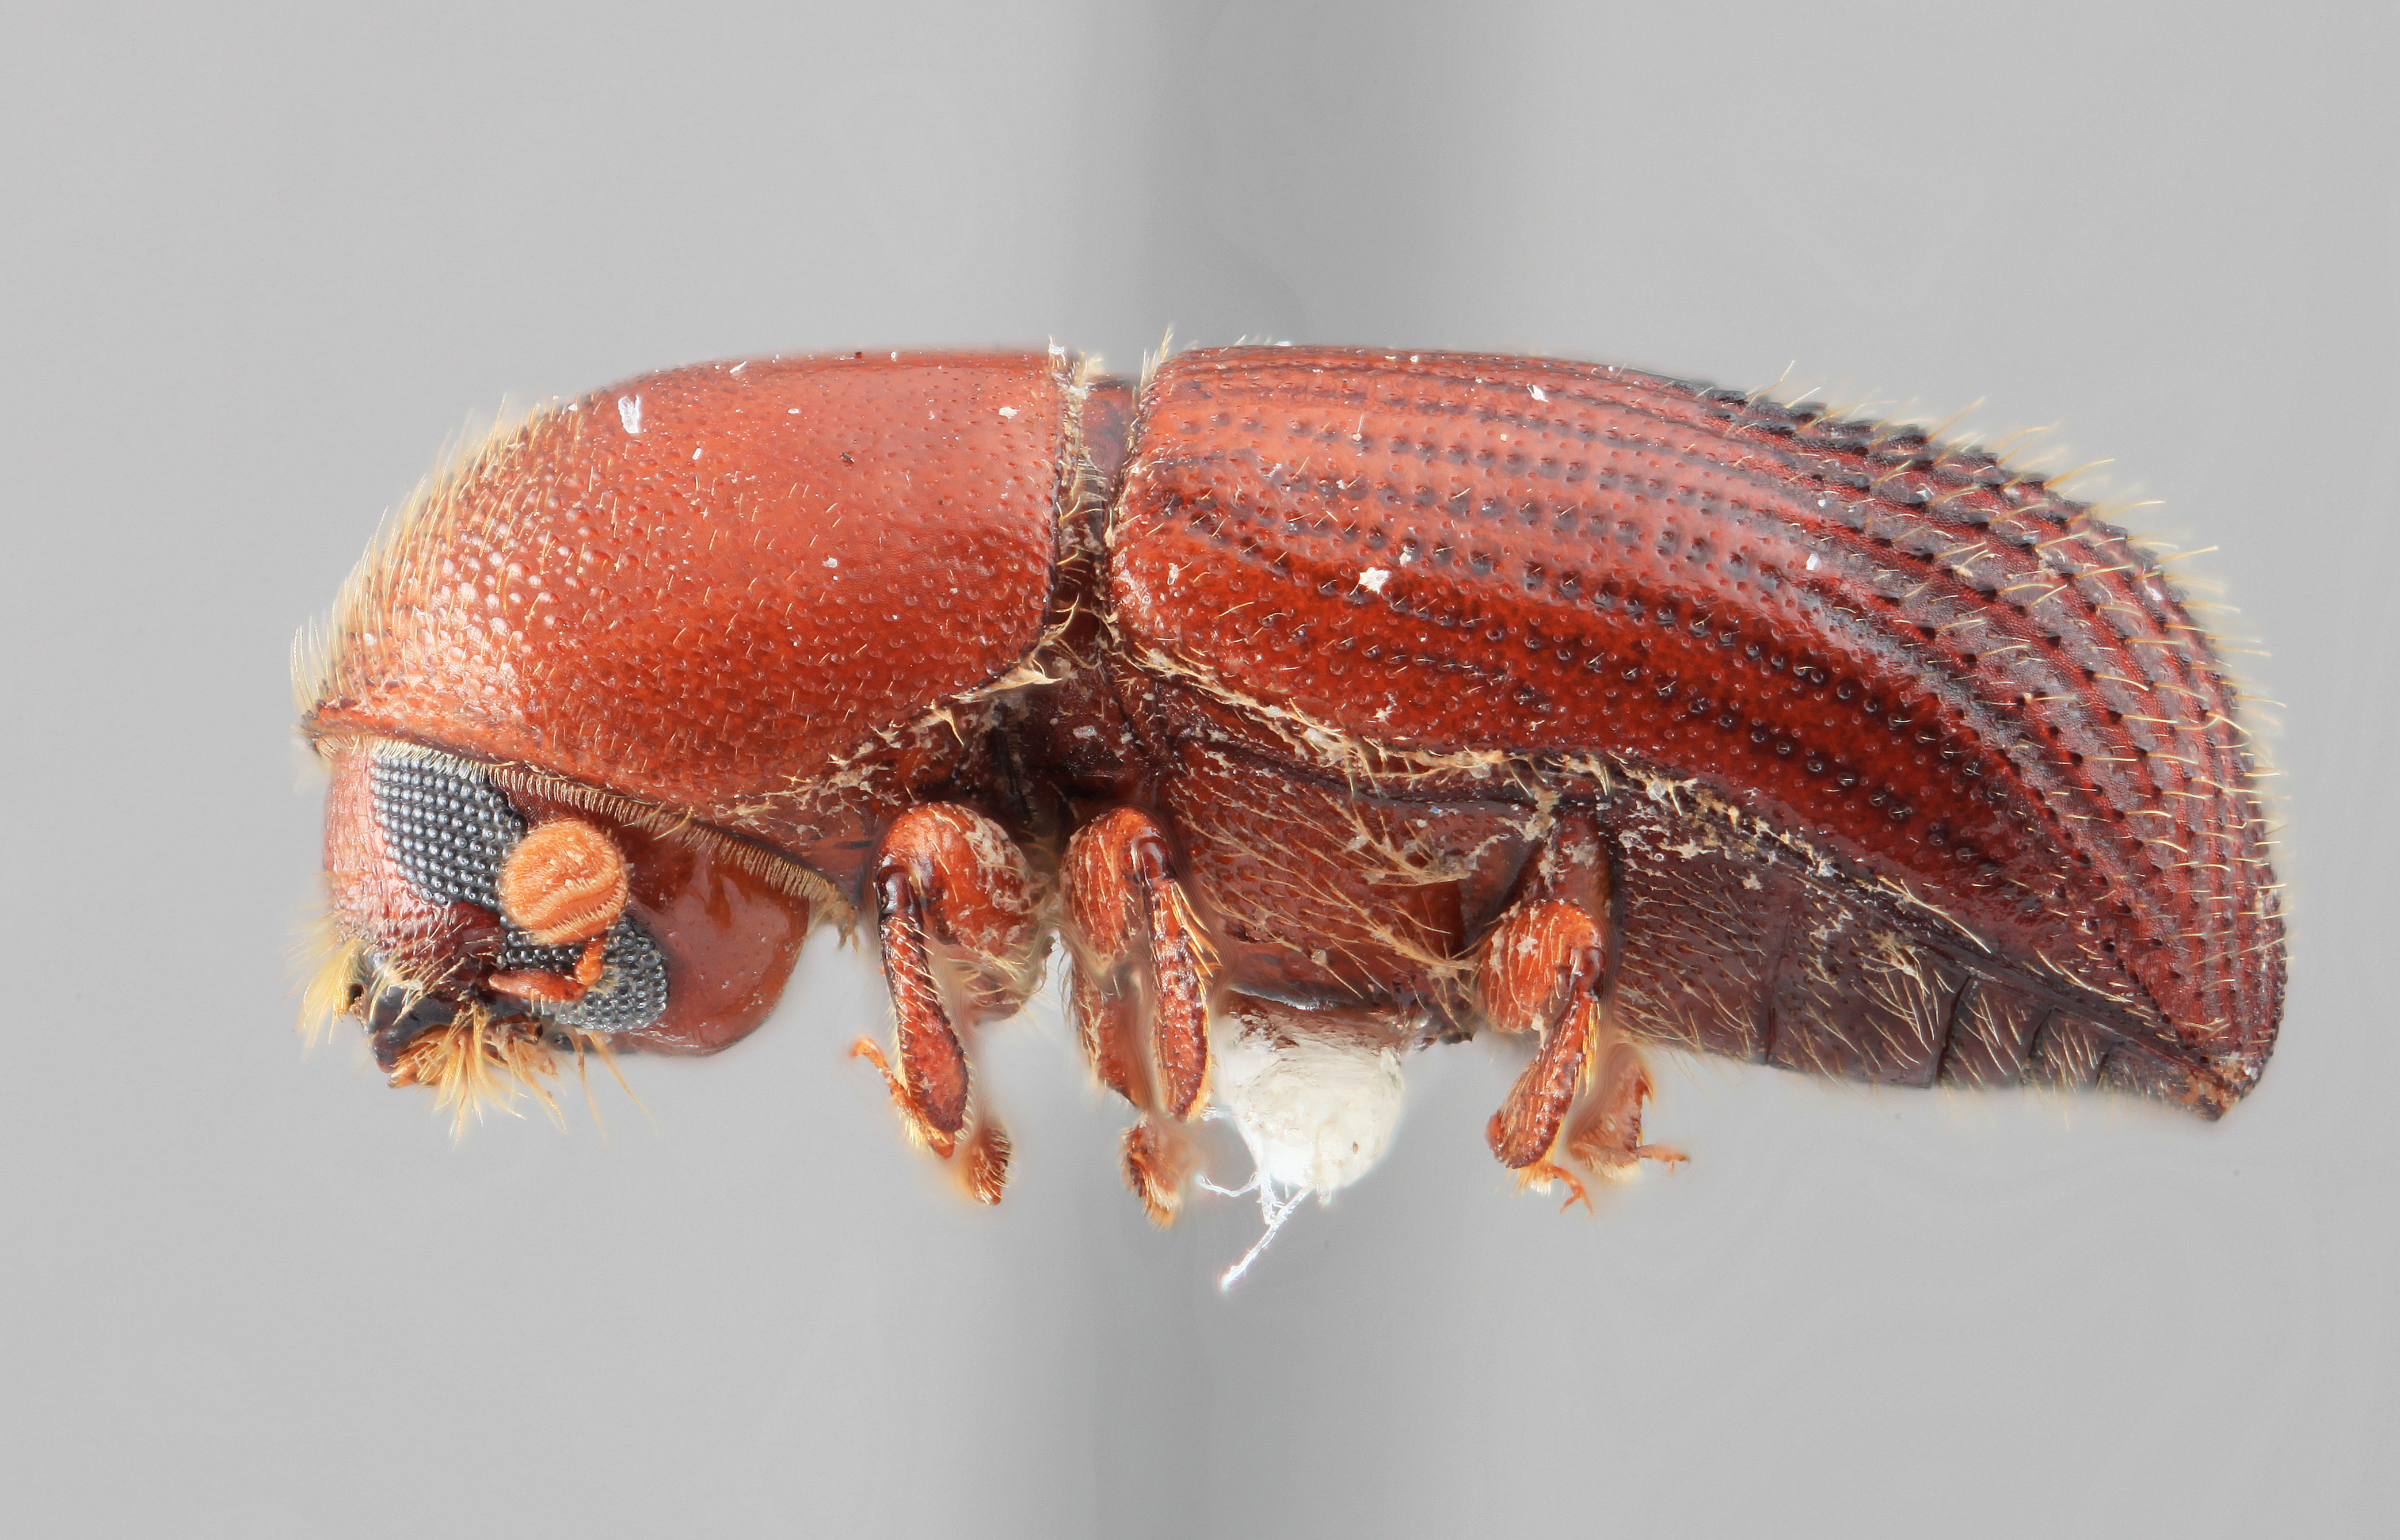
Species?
Dryocoetoides insculptis
